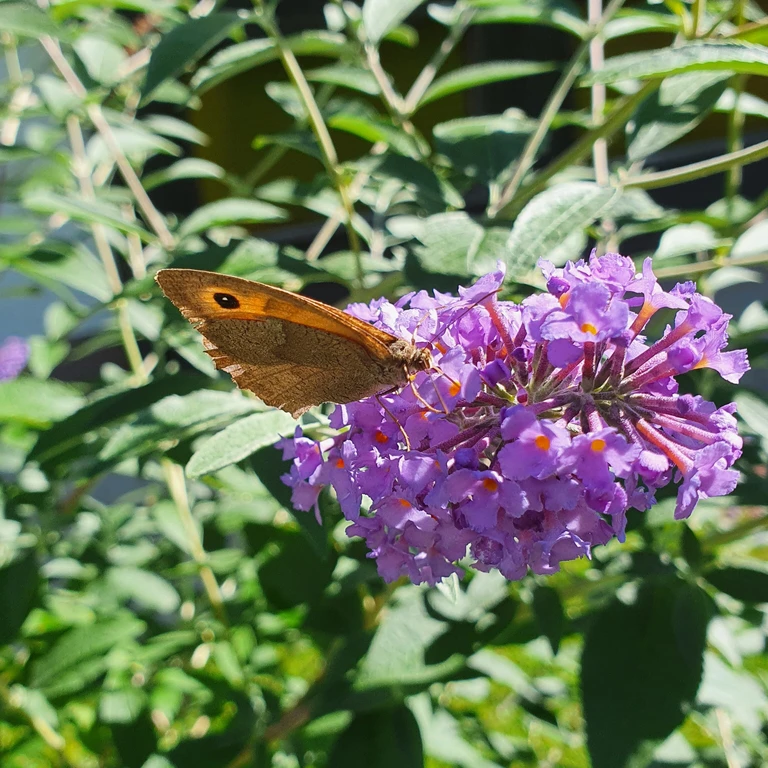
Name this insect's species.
Maniola jurtina
